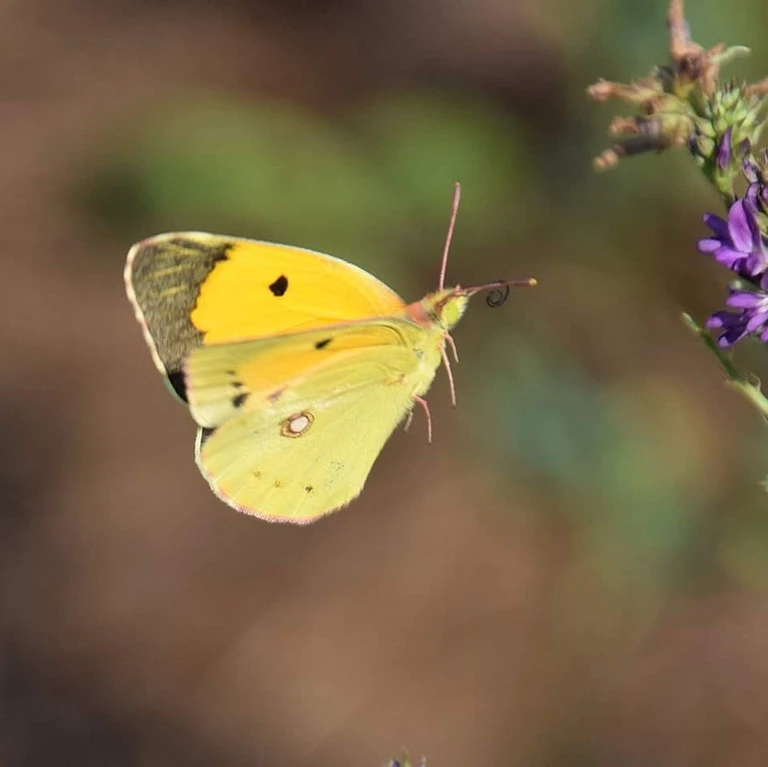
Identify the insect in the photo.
Colias croceus
